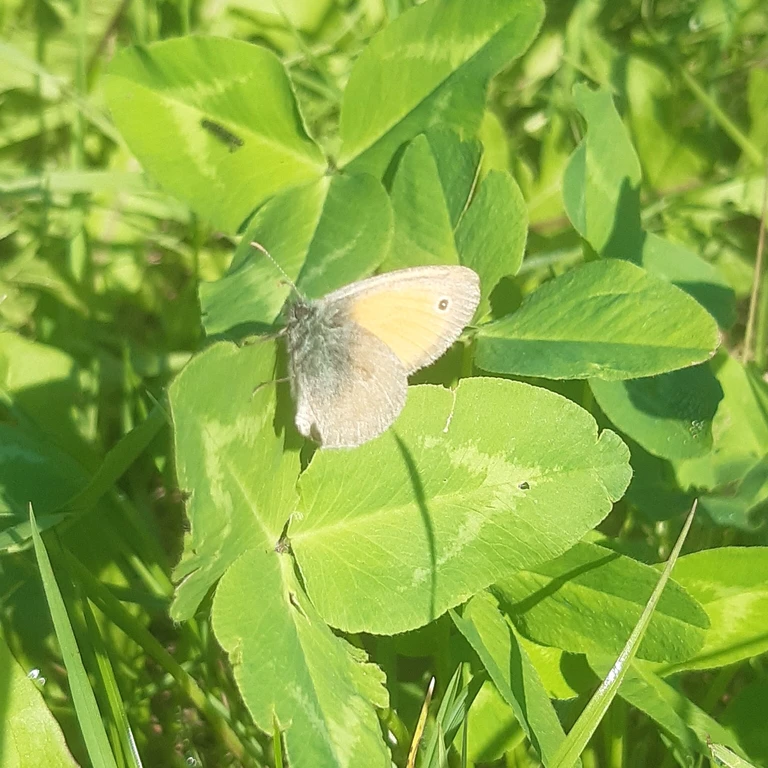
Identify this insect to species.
Coenonympha pamphilus
